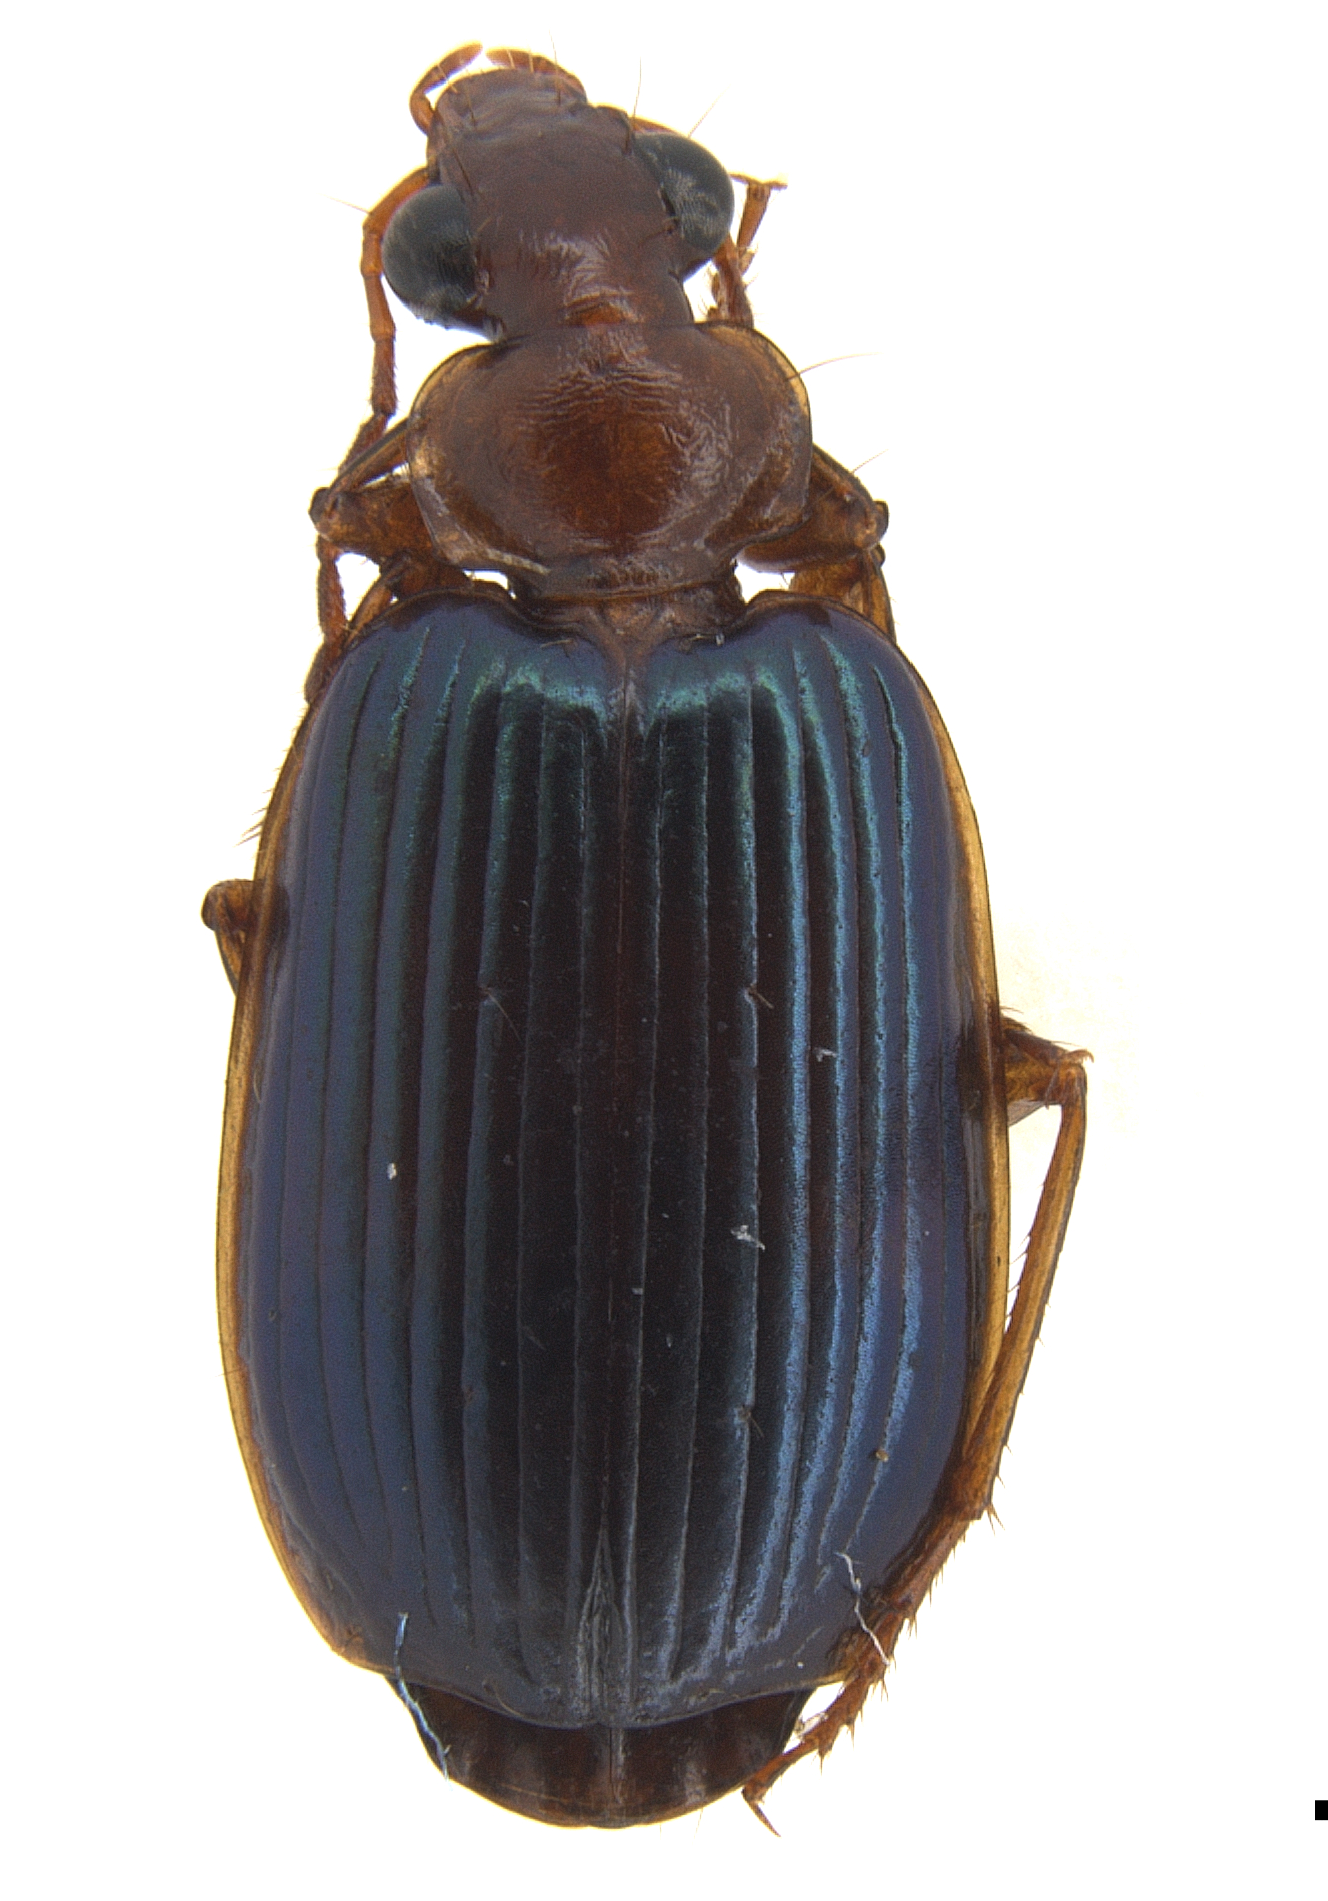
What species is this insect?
Lebia tuckeri
